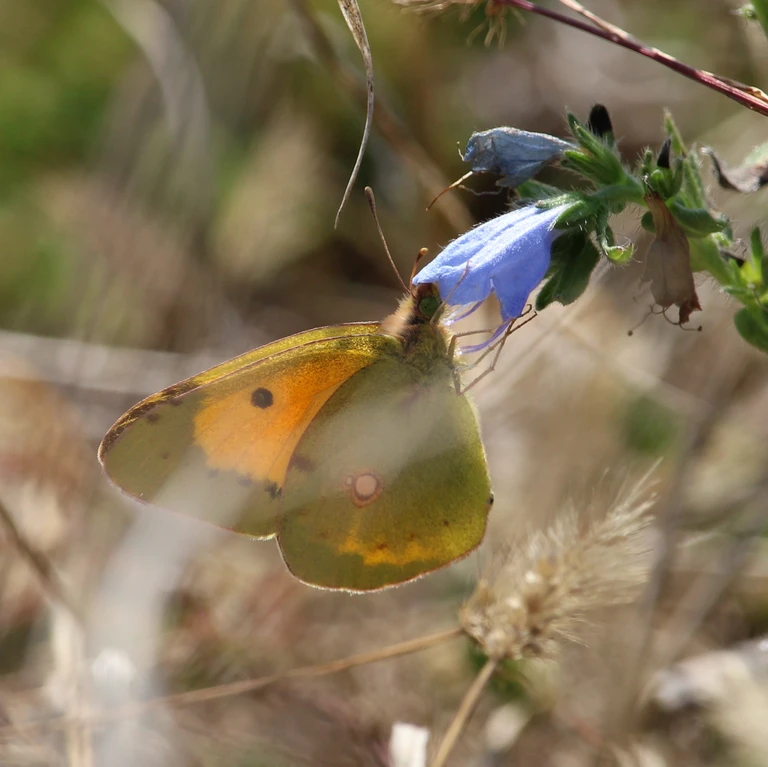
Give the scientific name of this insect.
Colias croceus
